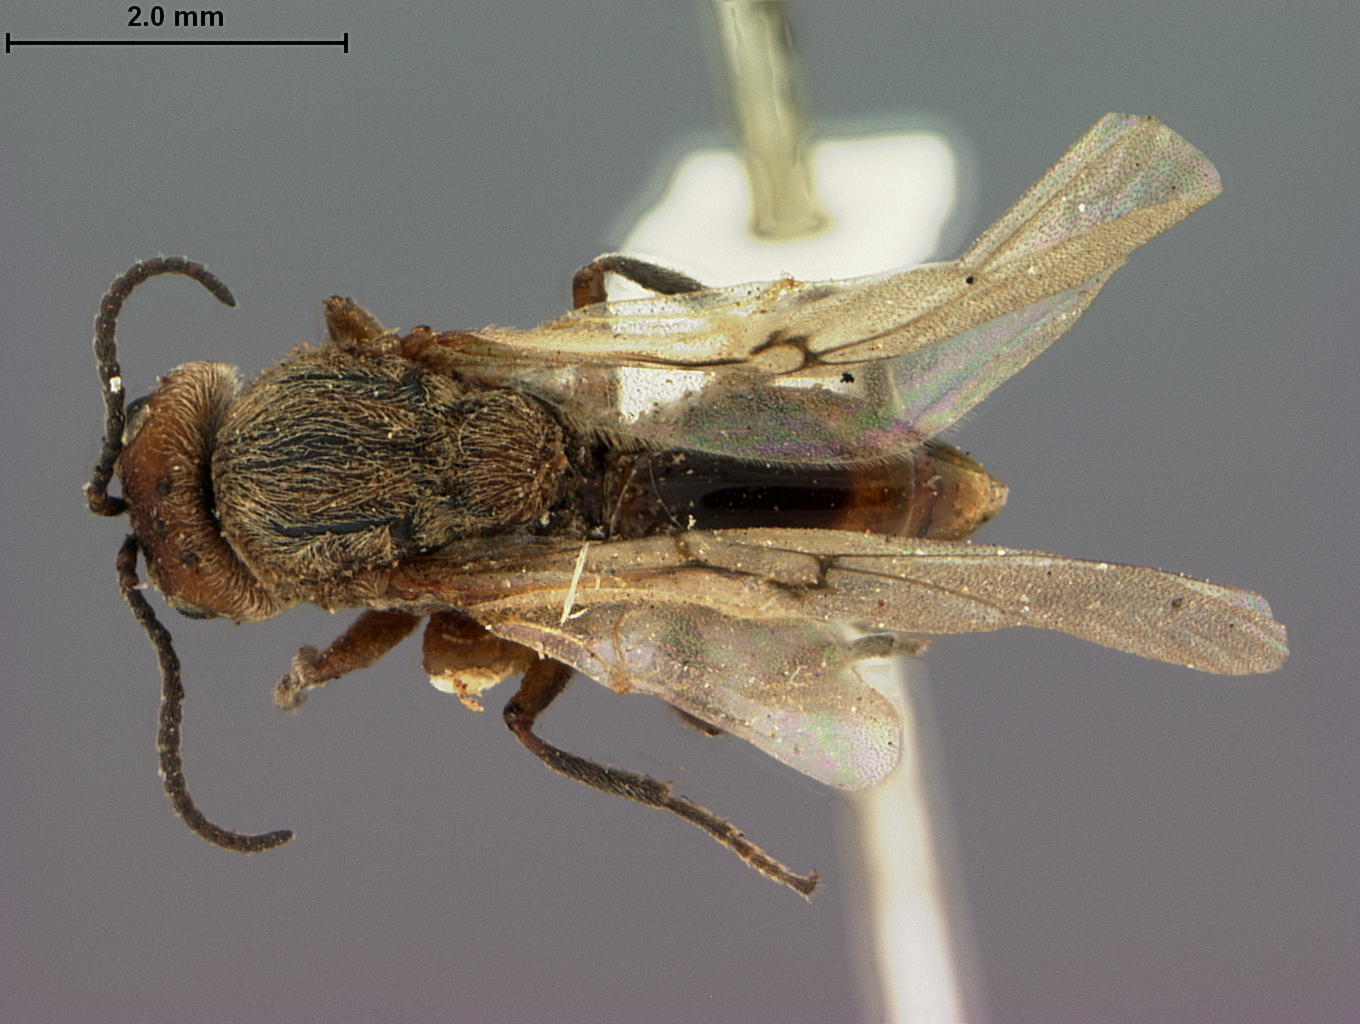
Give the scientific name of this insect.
Callirhytis hartmani
